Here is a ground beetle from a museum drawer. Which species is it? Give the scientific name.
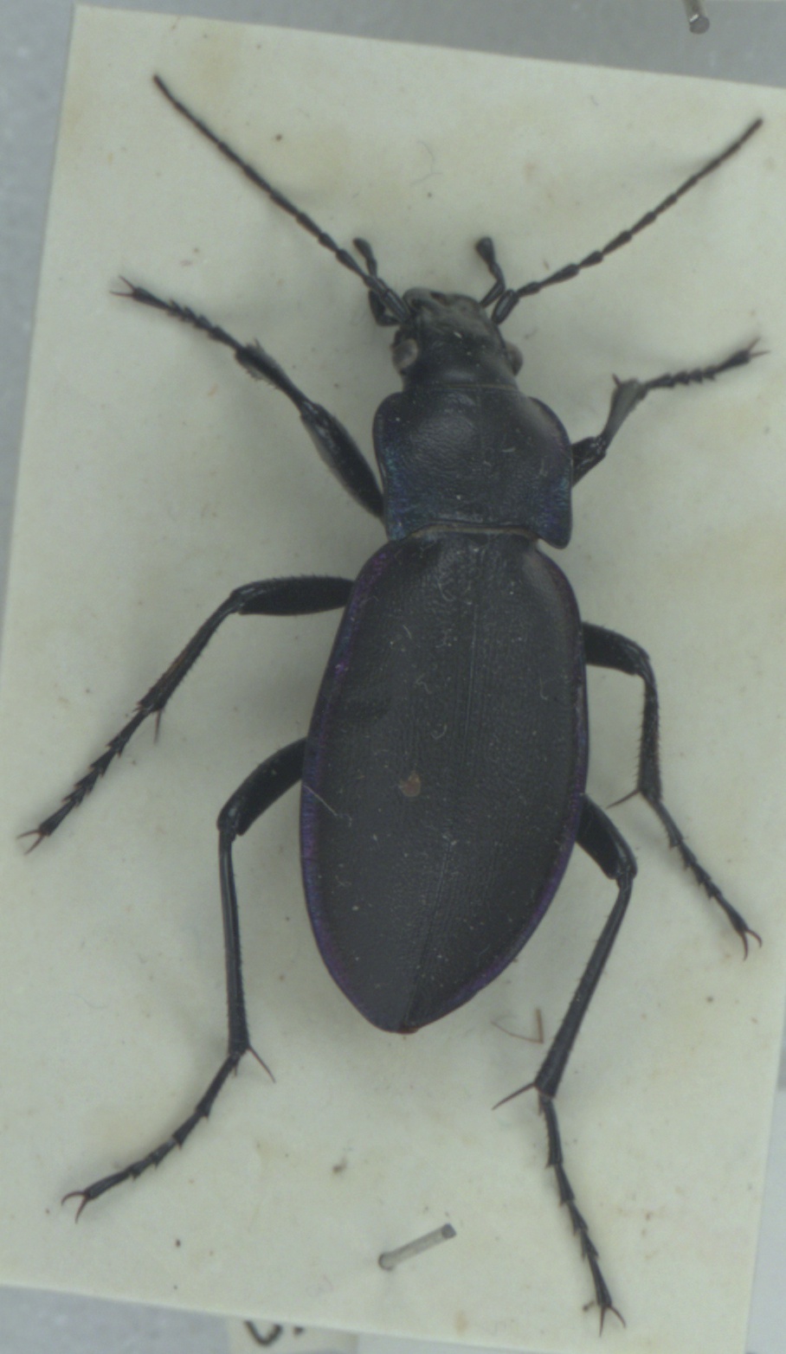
Carabus violaceus
